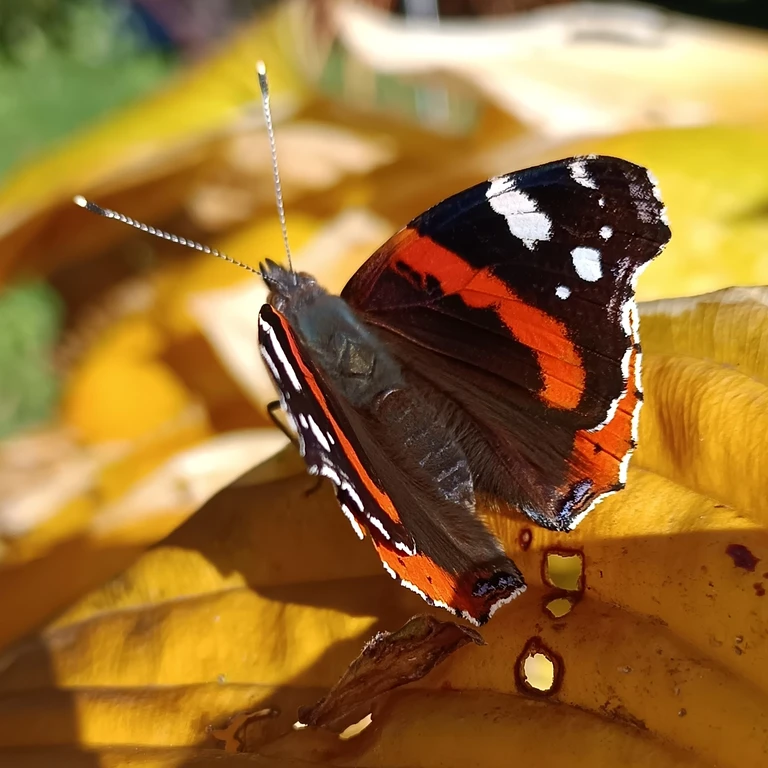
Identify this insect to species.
Vanessa atalanta
